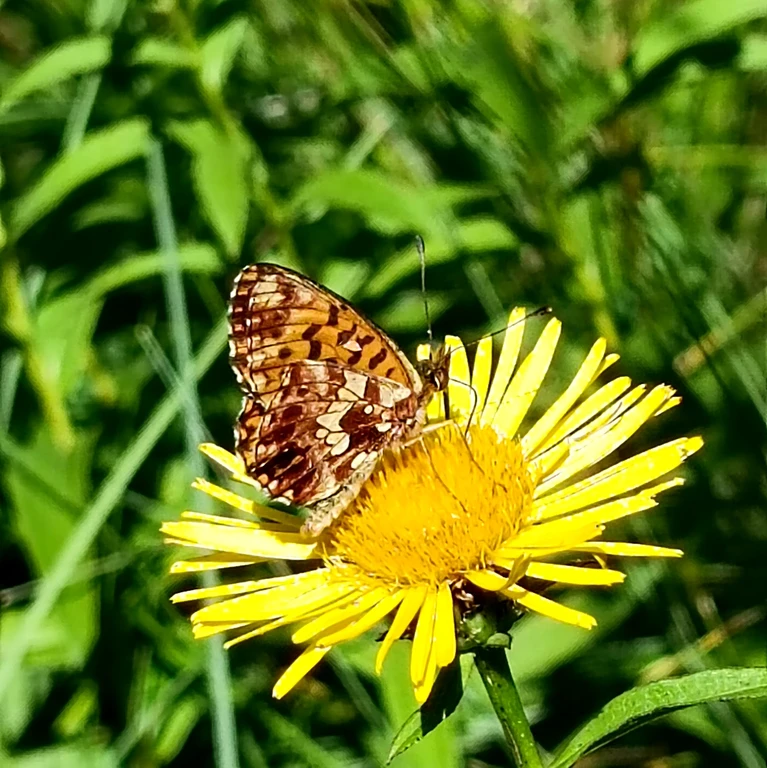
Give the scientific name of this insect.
Boloria dia
